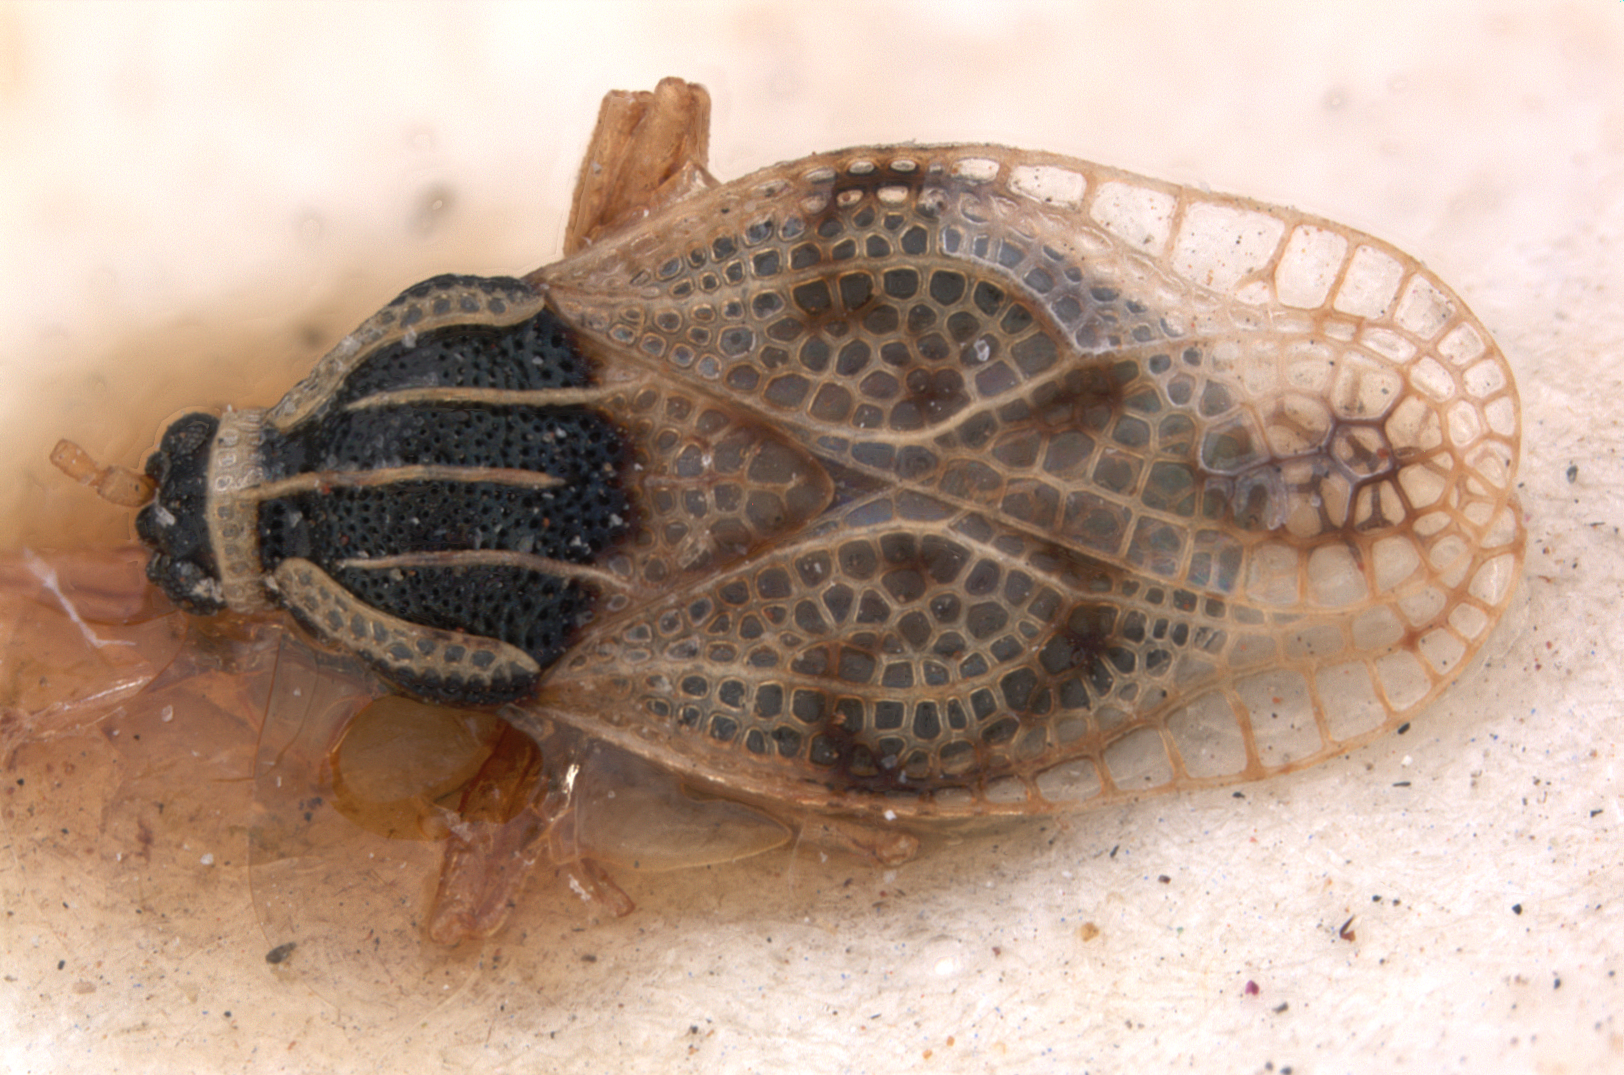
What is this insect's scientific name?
Compseuta ornatella
